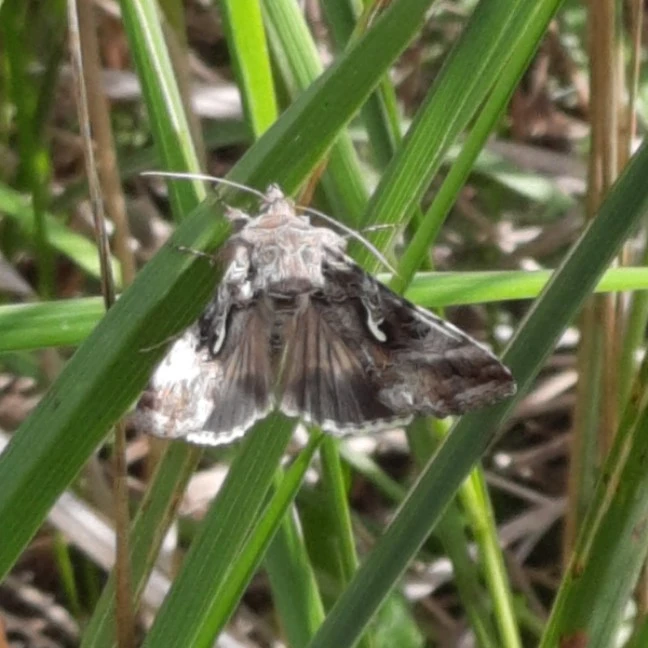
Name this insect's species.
Autographa gamma
